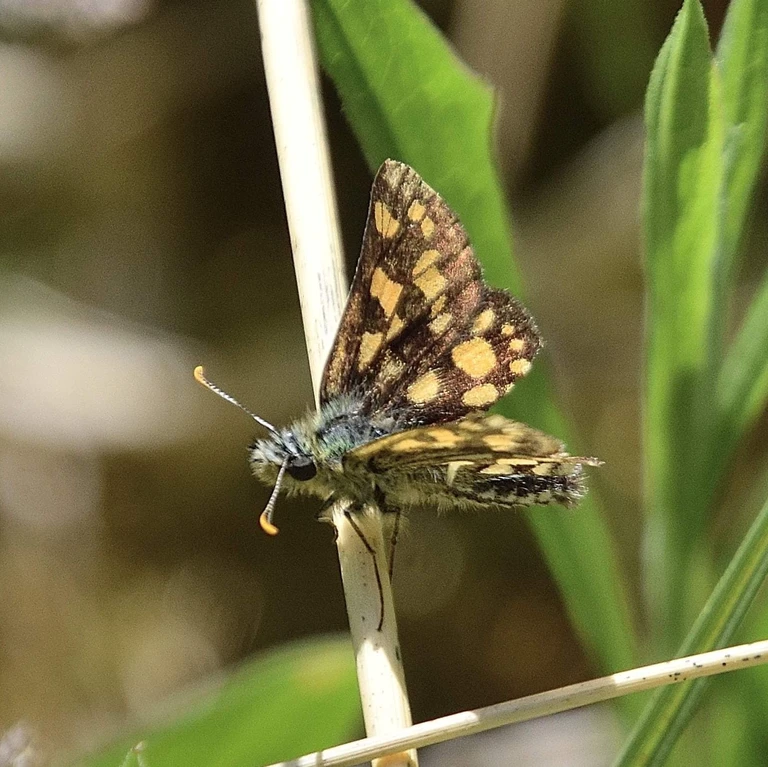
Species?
Carterocephalus palaemon
